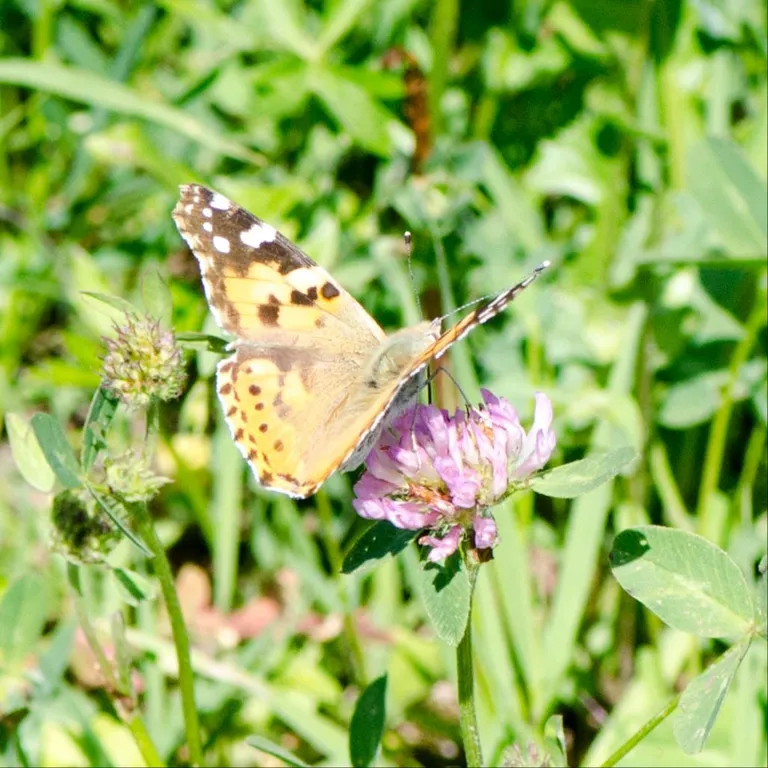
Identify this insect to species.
Vanessa cardui
